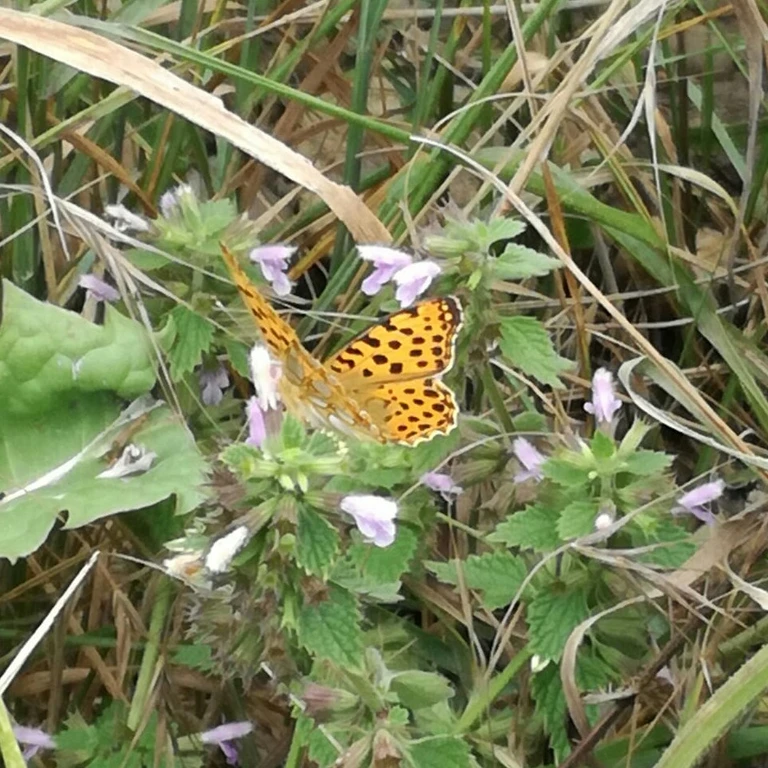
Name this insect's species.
Issoria lathonia
